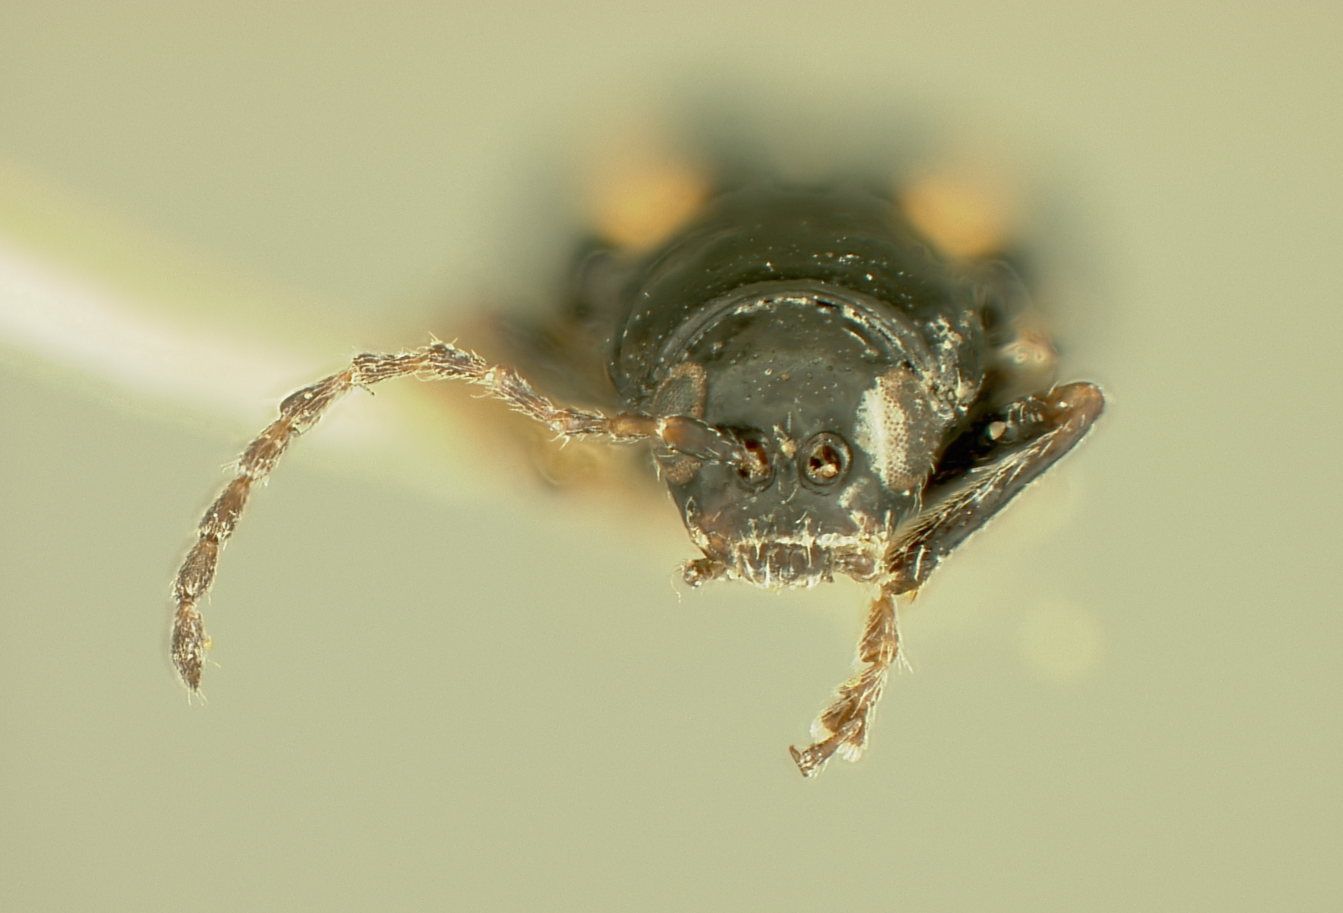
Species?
Systena californica
